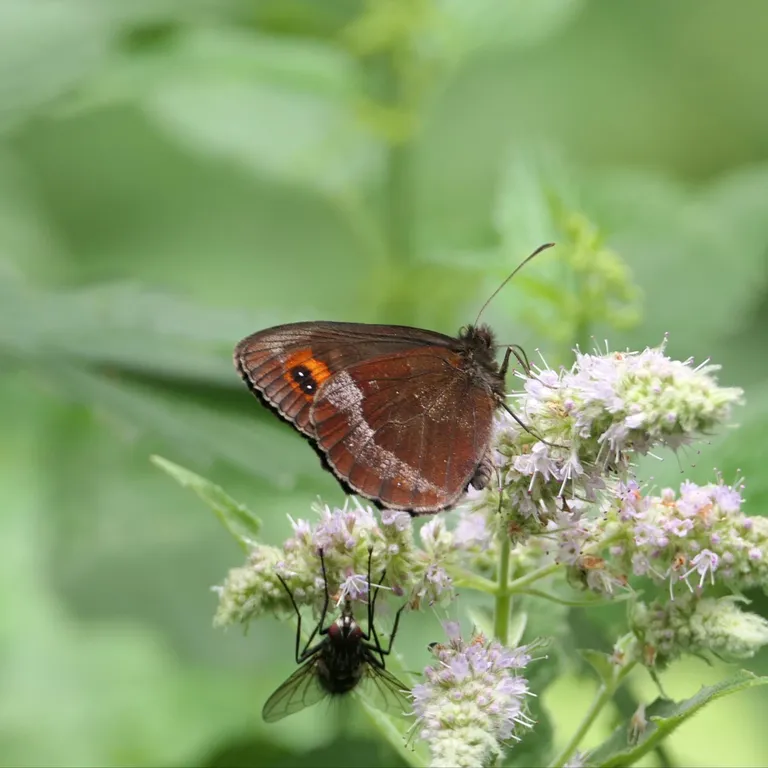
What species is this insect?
Erebia aethiops
